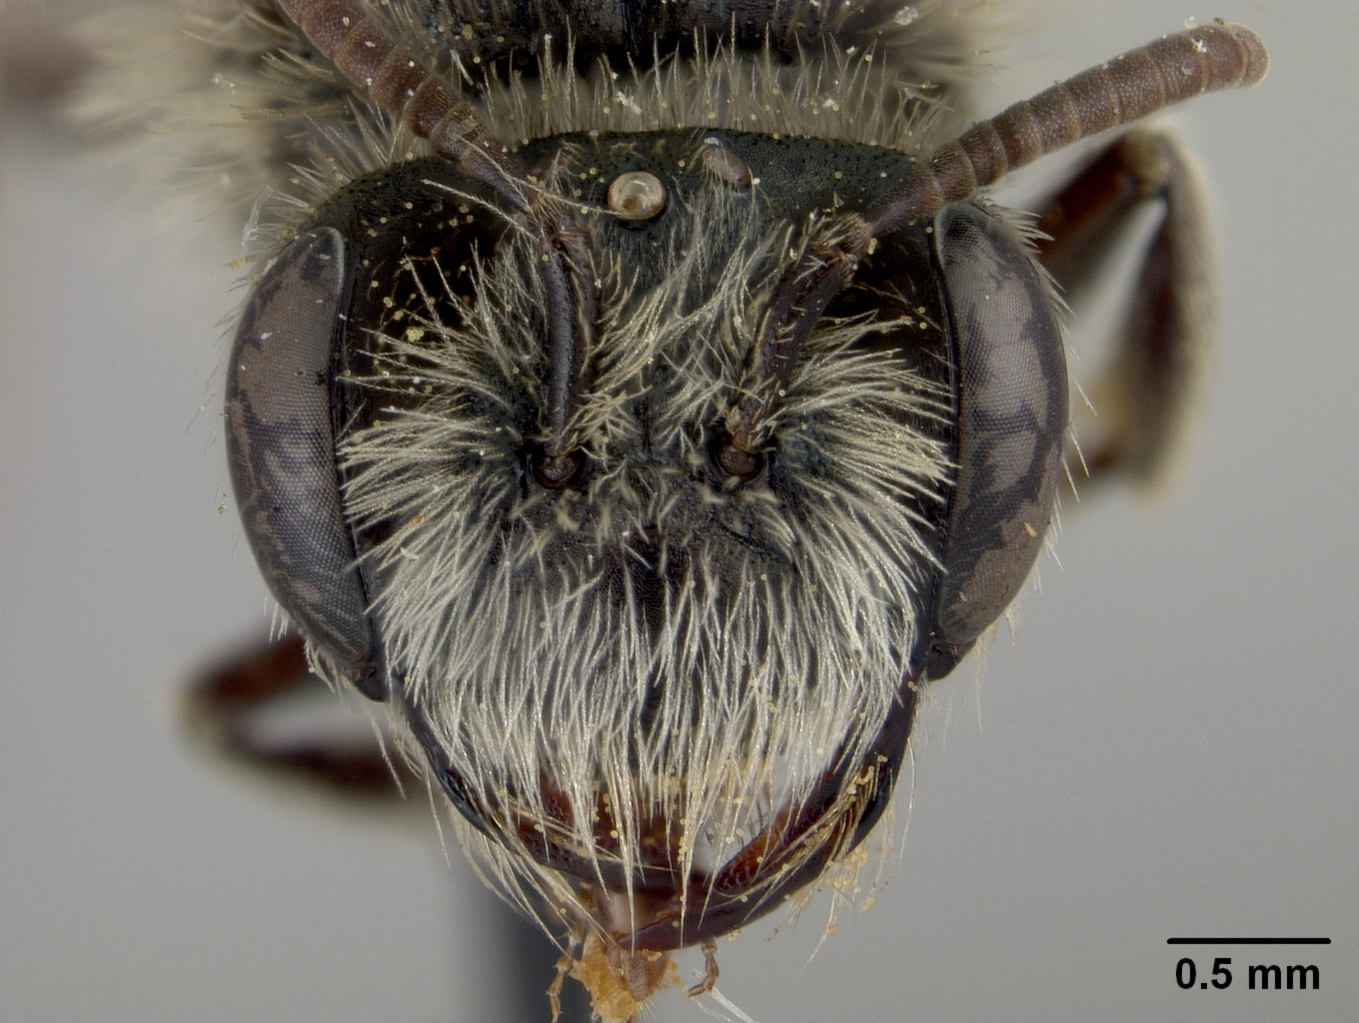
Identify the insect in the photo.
Andrena lativentris
